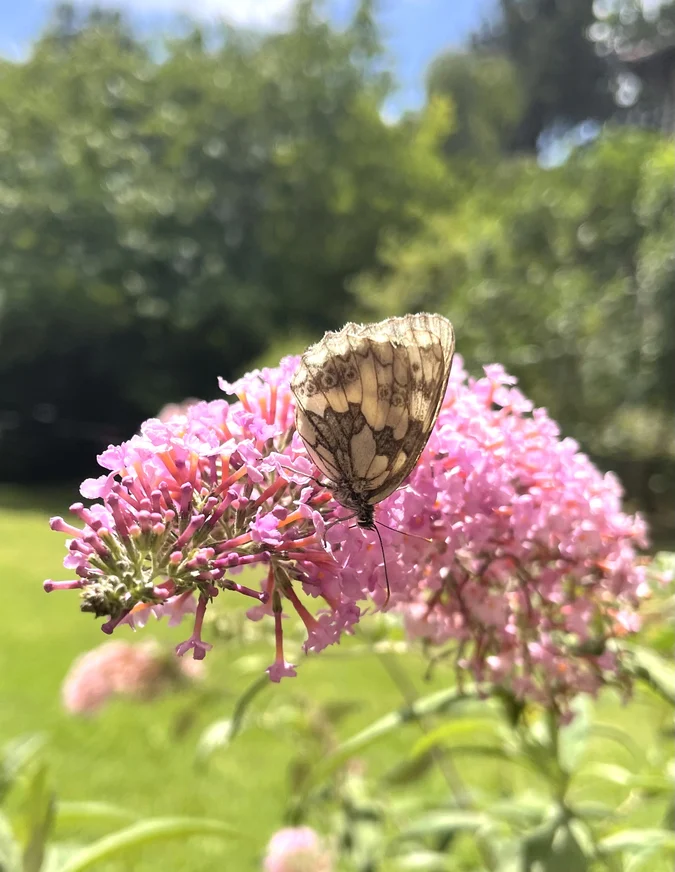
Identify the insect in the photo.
Melanargia galathea
